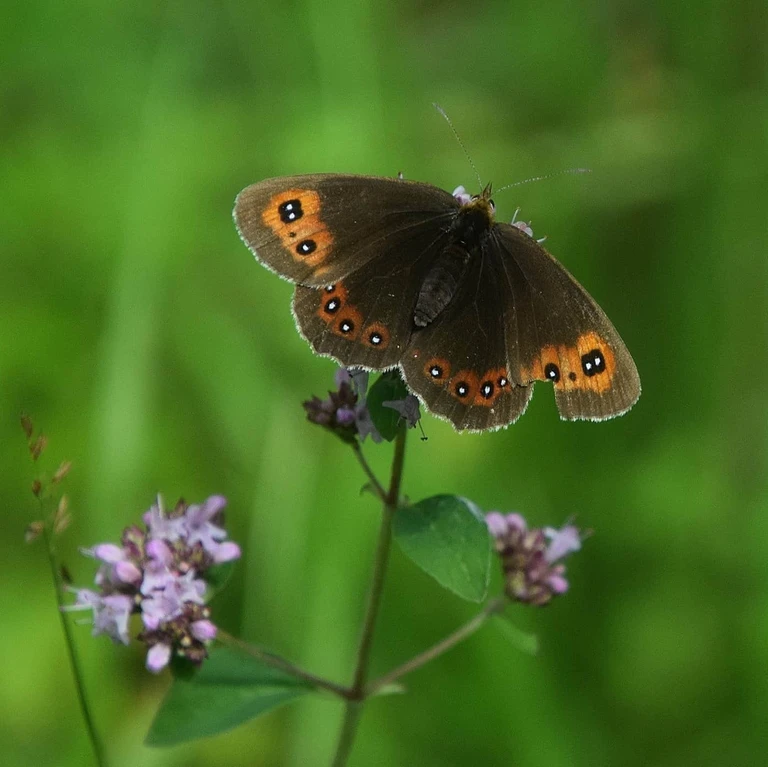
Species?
Erebia aethiops
